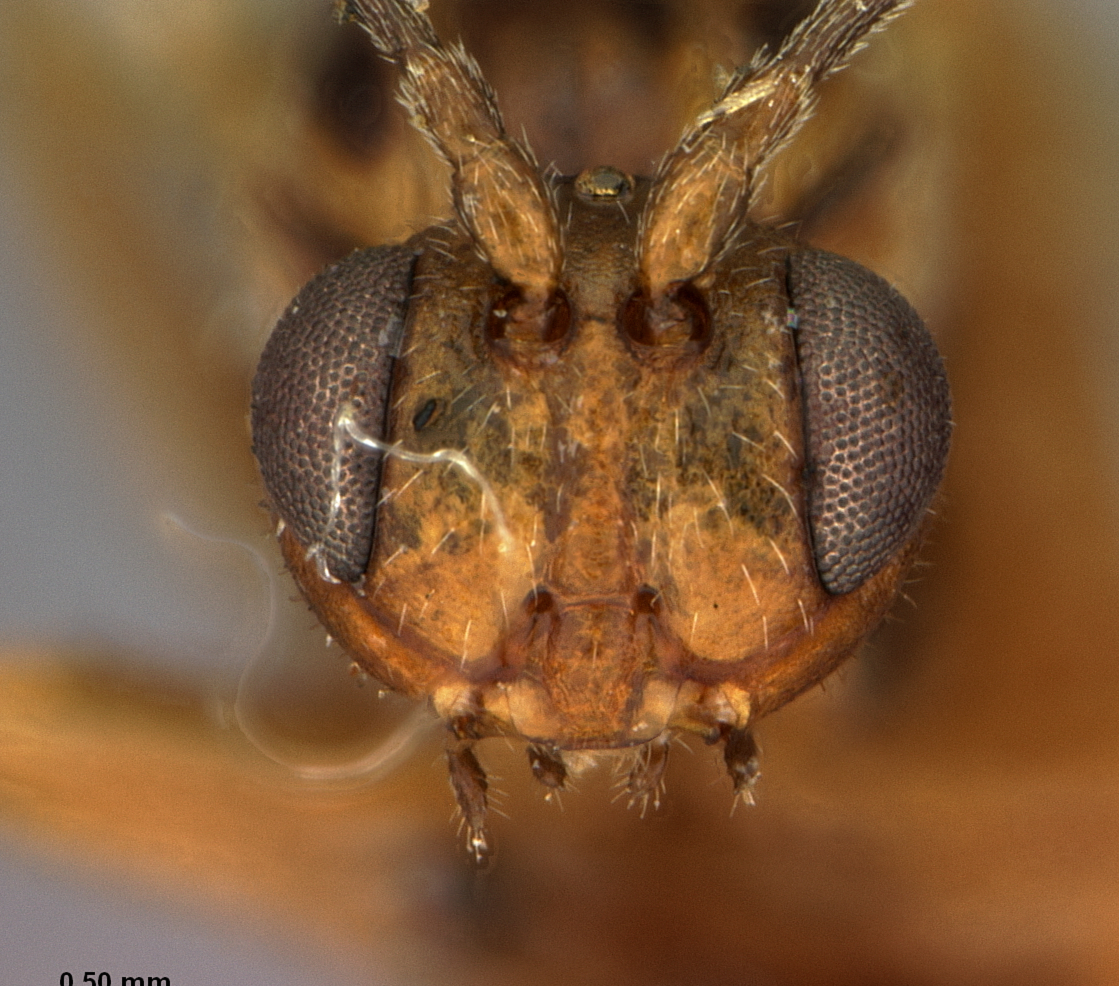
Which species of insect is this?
Trigonaspis fumosa
